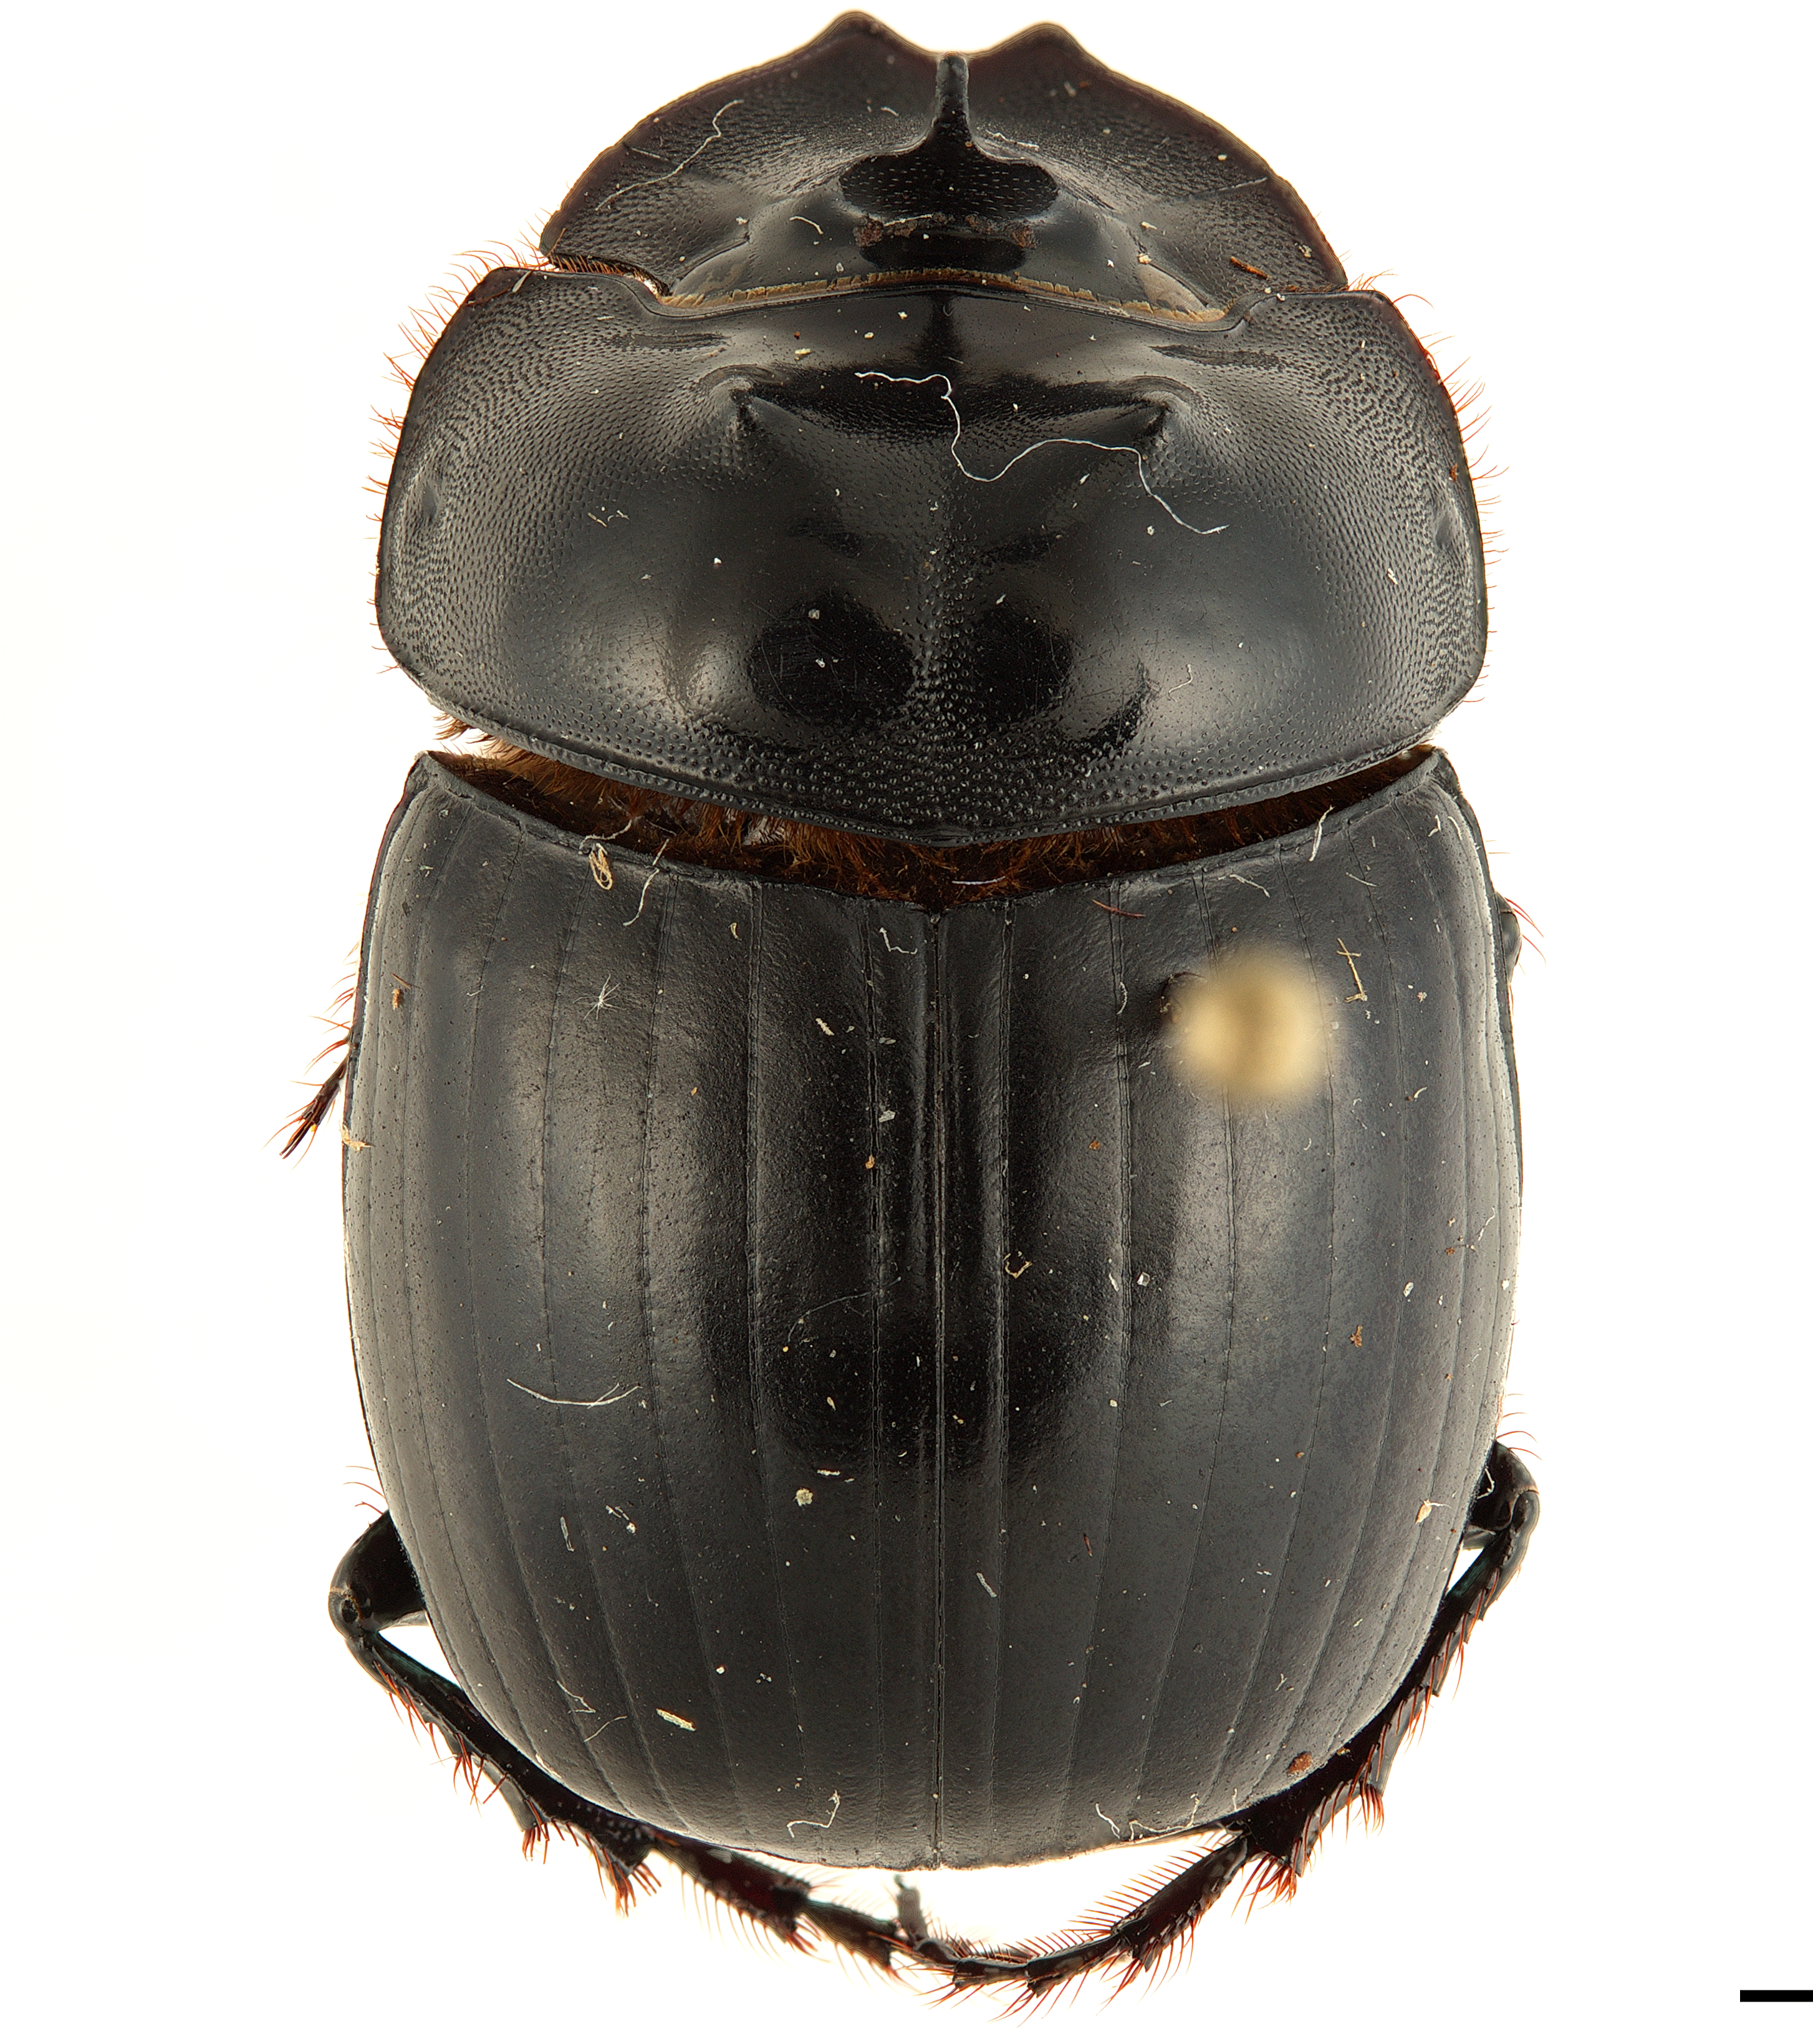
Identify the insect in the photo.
Catharsius erechtheus
